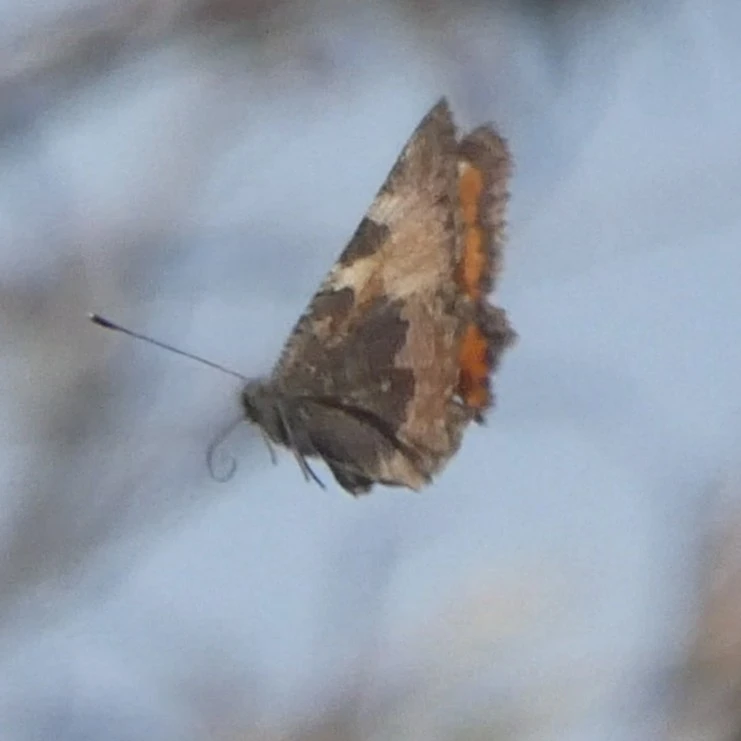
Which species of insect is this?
Aglais urticae
